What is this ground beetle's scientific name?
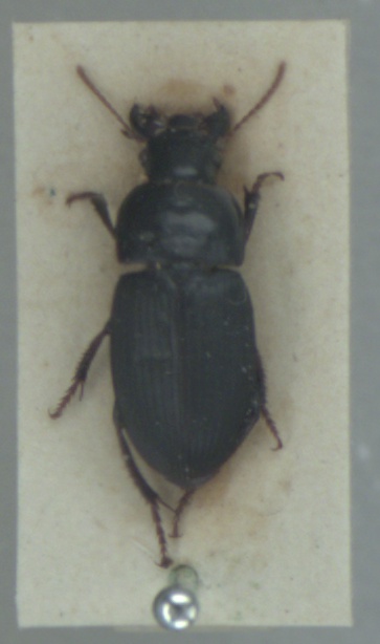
Harpalus serripes
